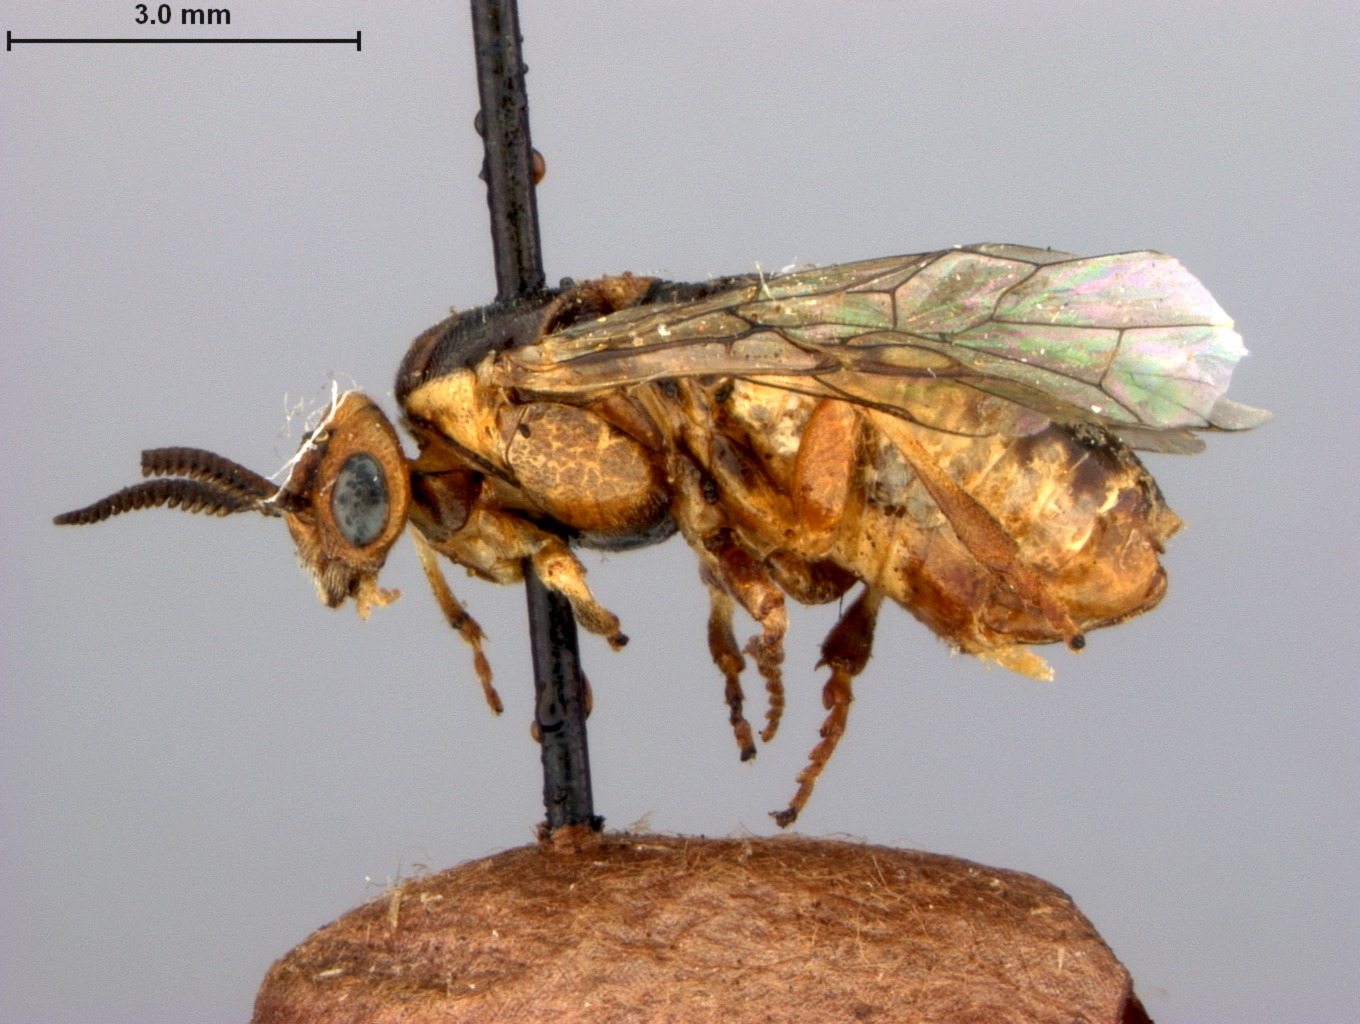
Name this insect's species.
Neodiprion nigroscutum
